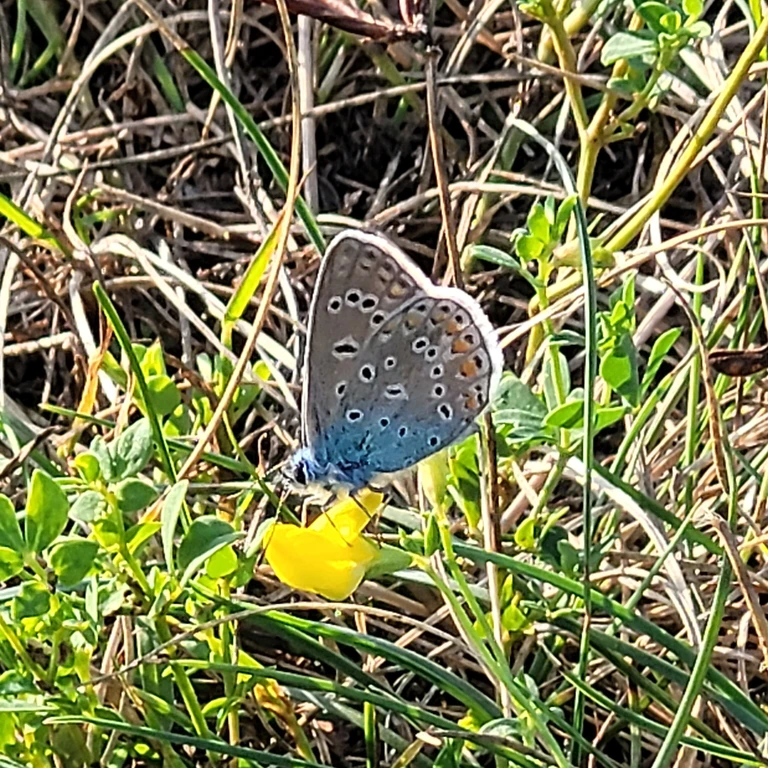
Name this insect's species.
Polyommatus icarus
